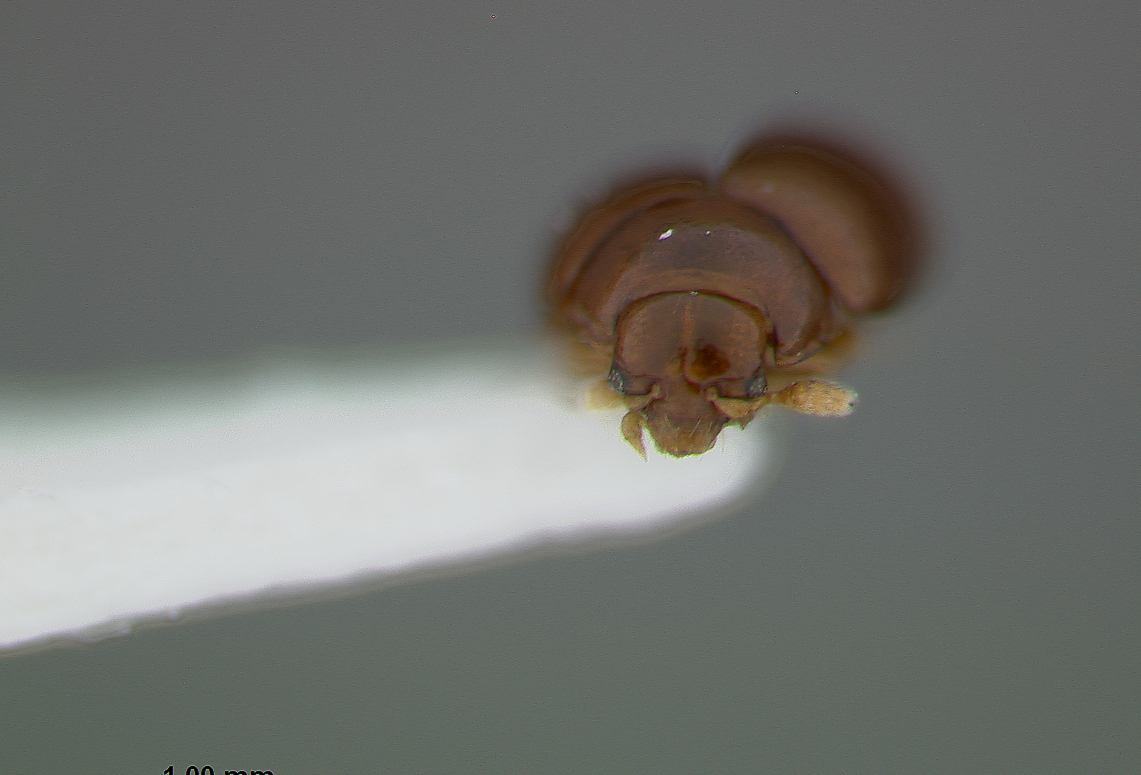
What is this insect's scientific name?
Clavicornaltica dali
